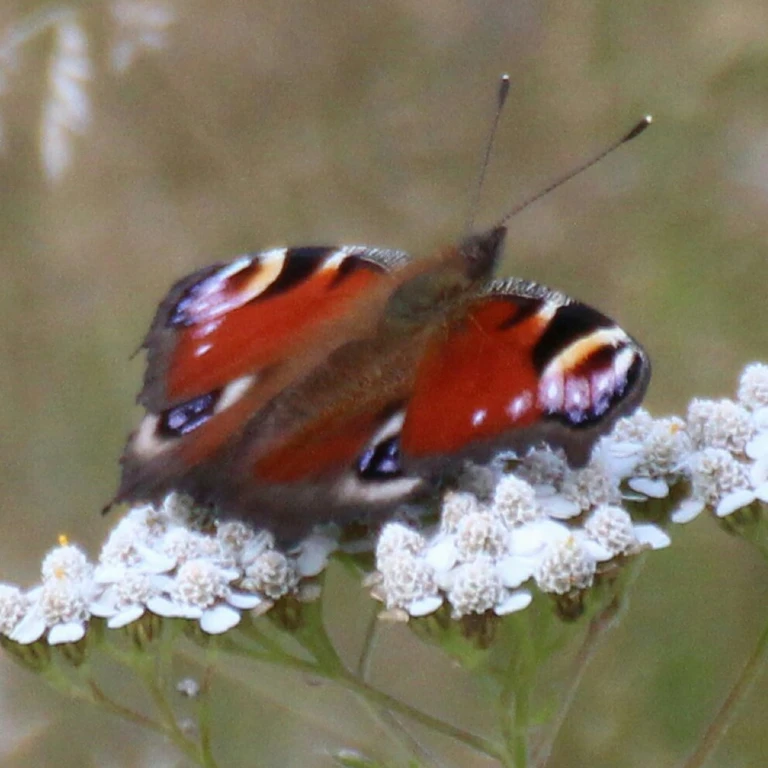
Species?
Aglais io
